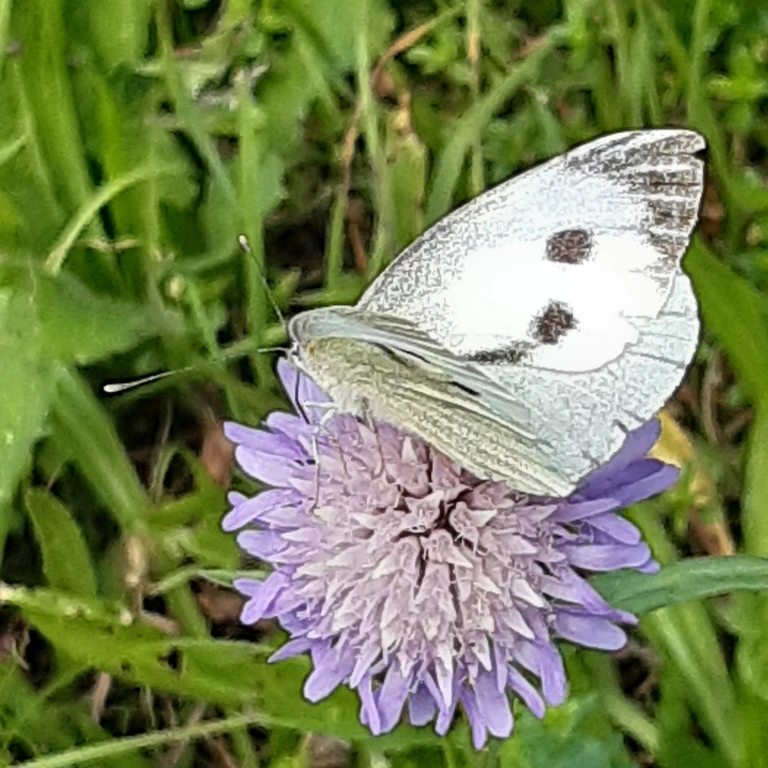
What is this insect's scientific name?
Pieris brassicae
